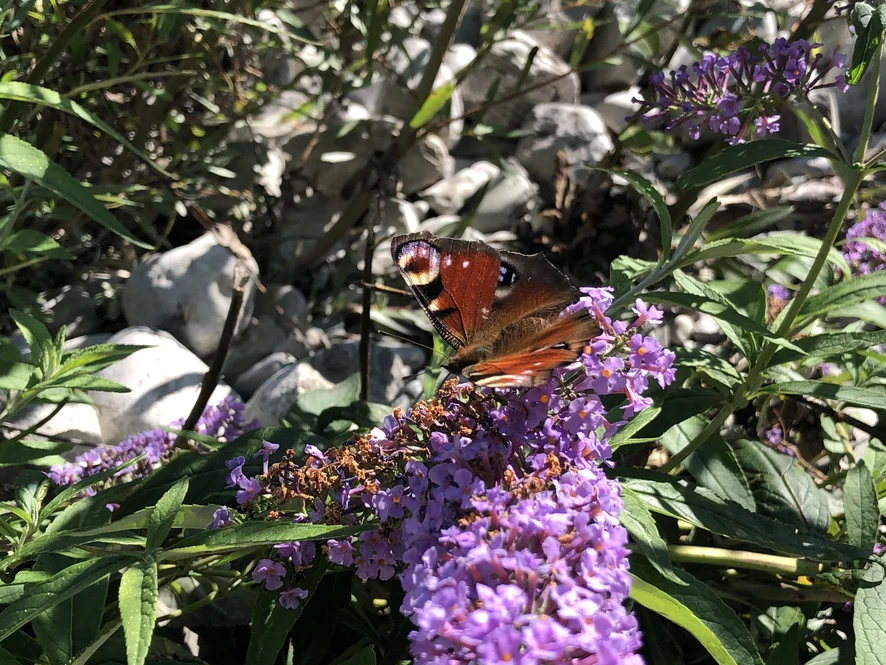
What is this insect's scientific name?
Aglais io
